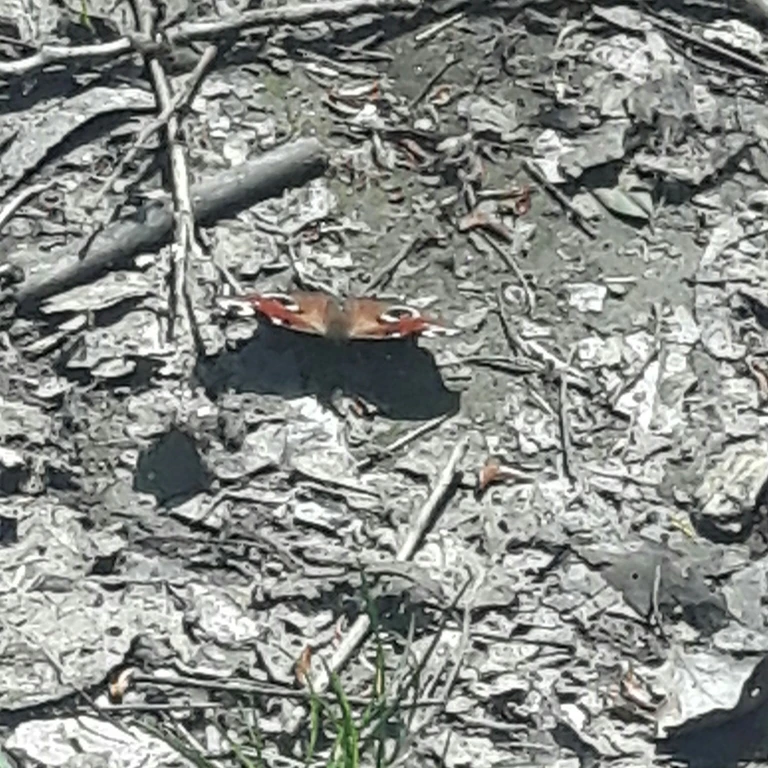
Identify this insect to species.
Aglais io
